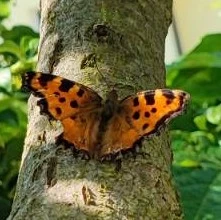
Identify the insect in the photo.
Nymphalis polychloros
